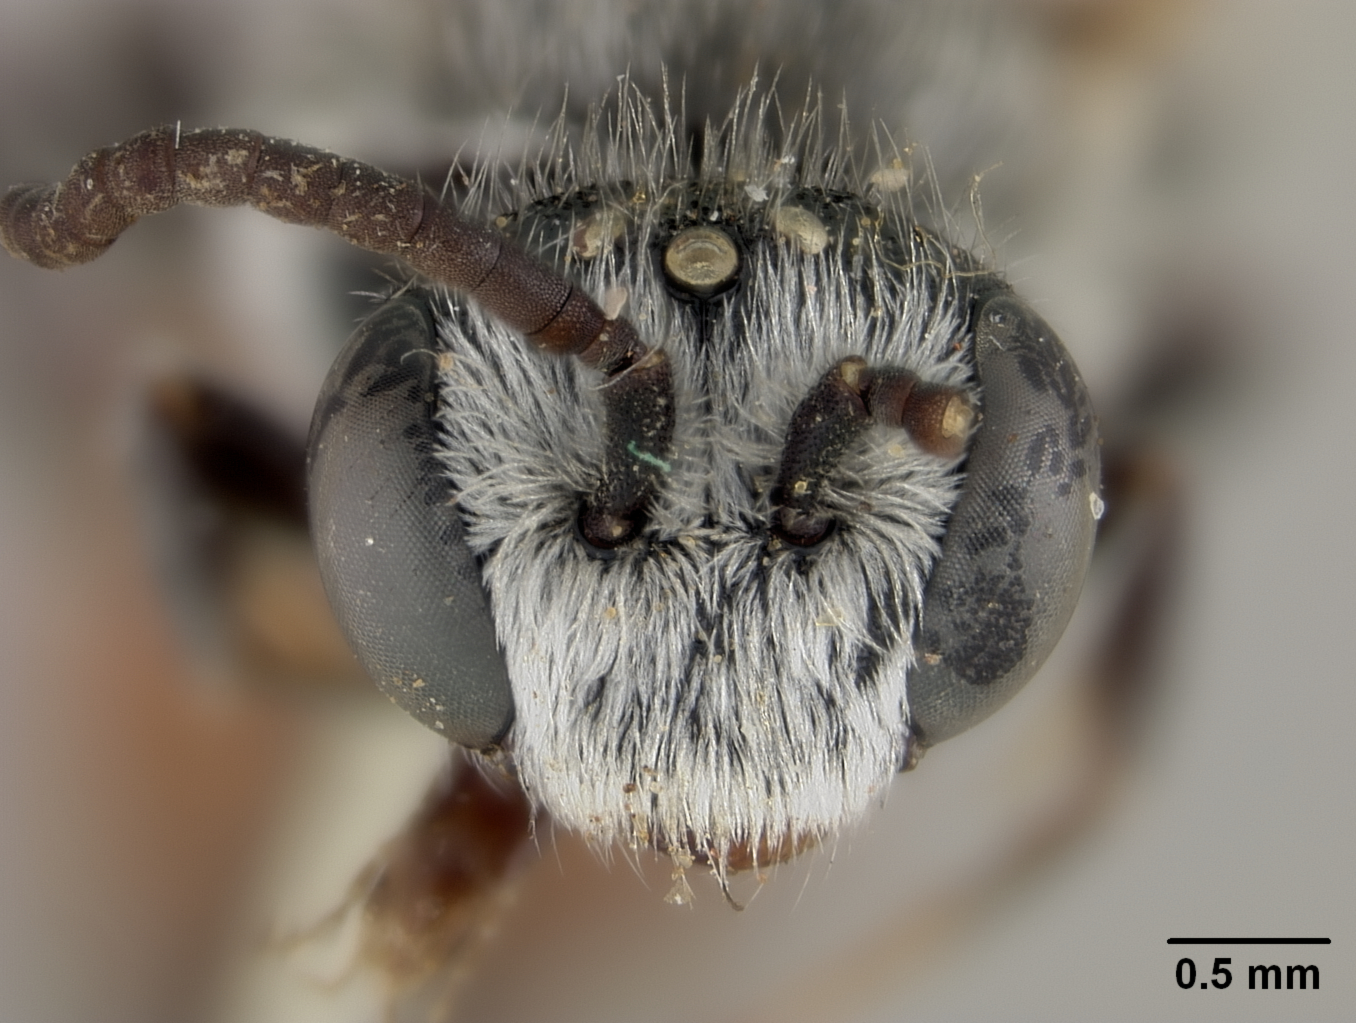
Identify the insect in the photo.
Sphecodes lautipennis
